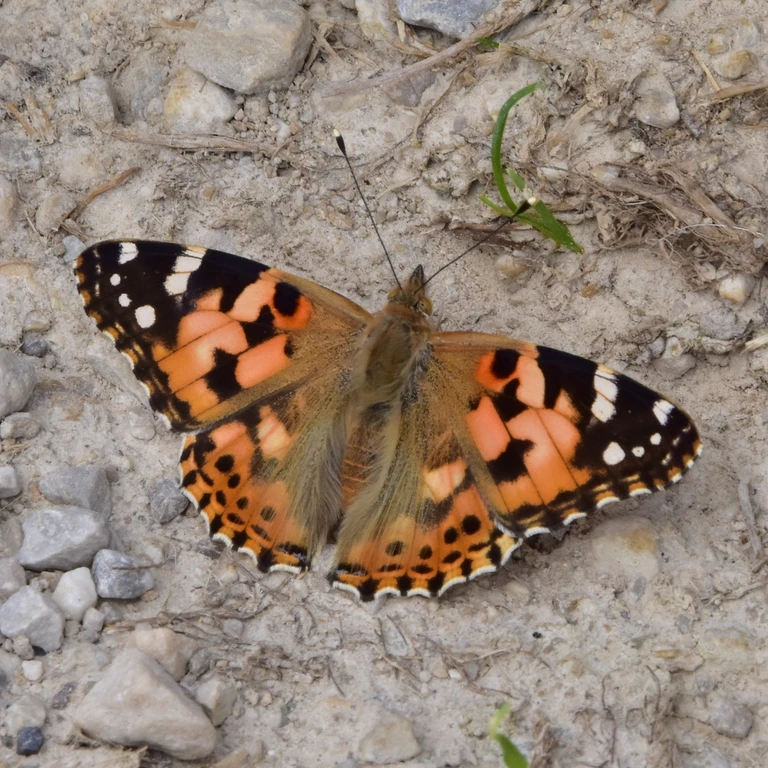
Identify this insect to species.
Vanessa cardui
